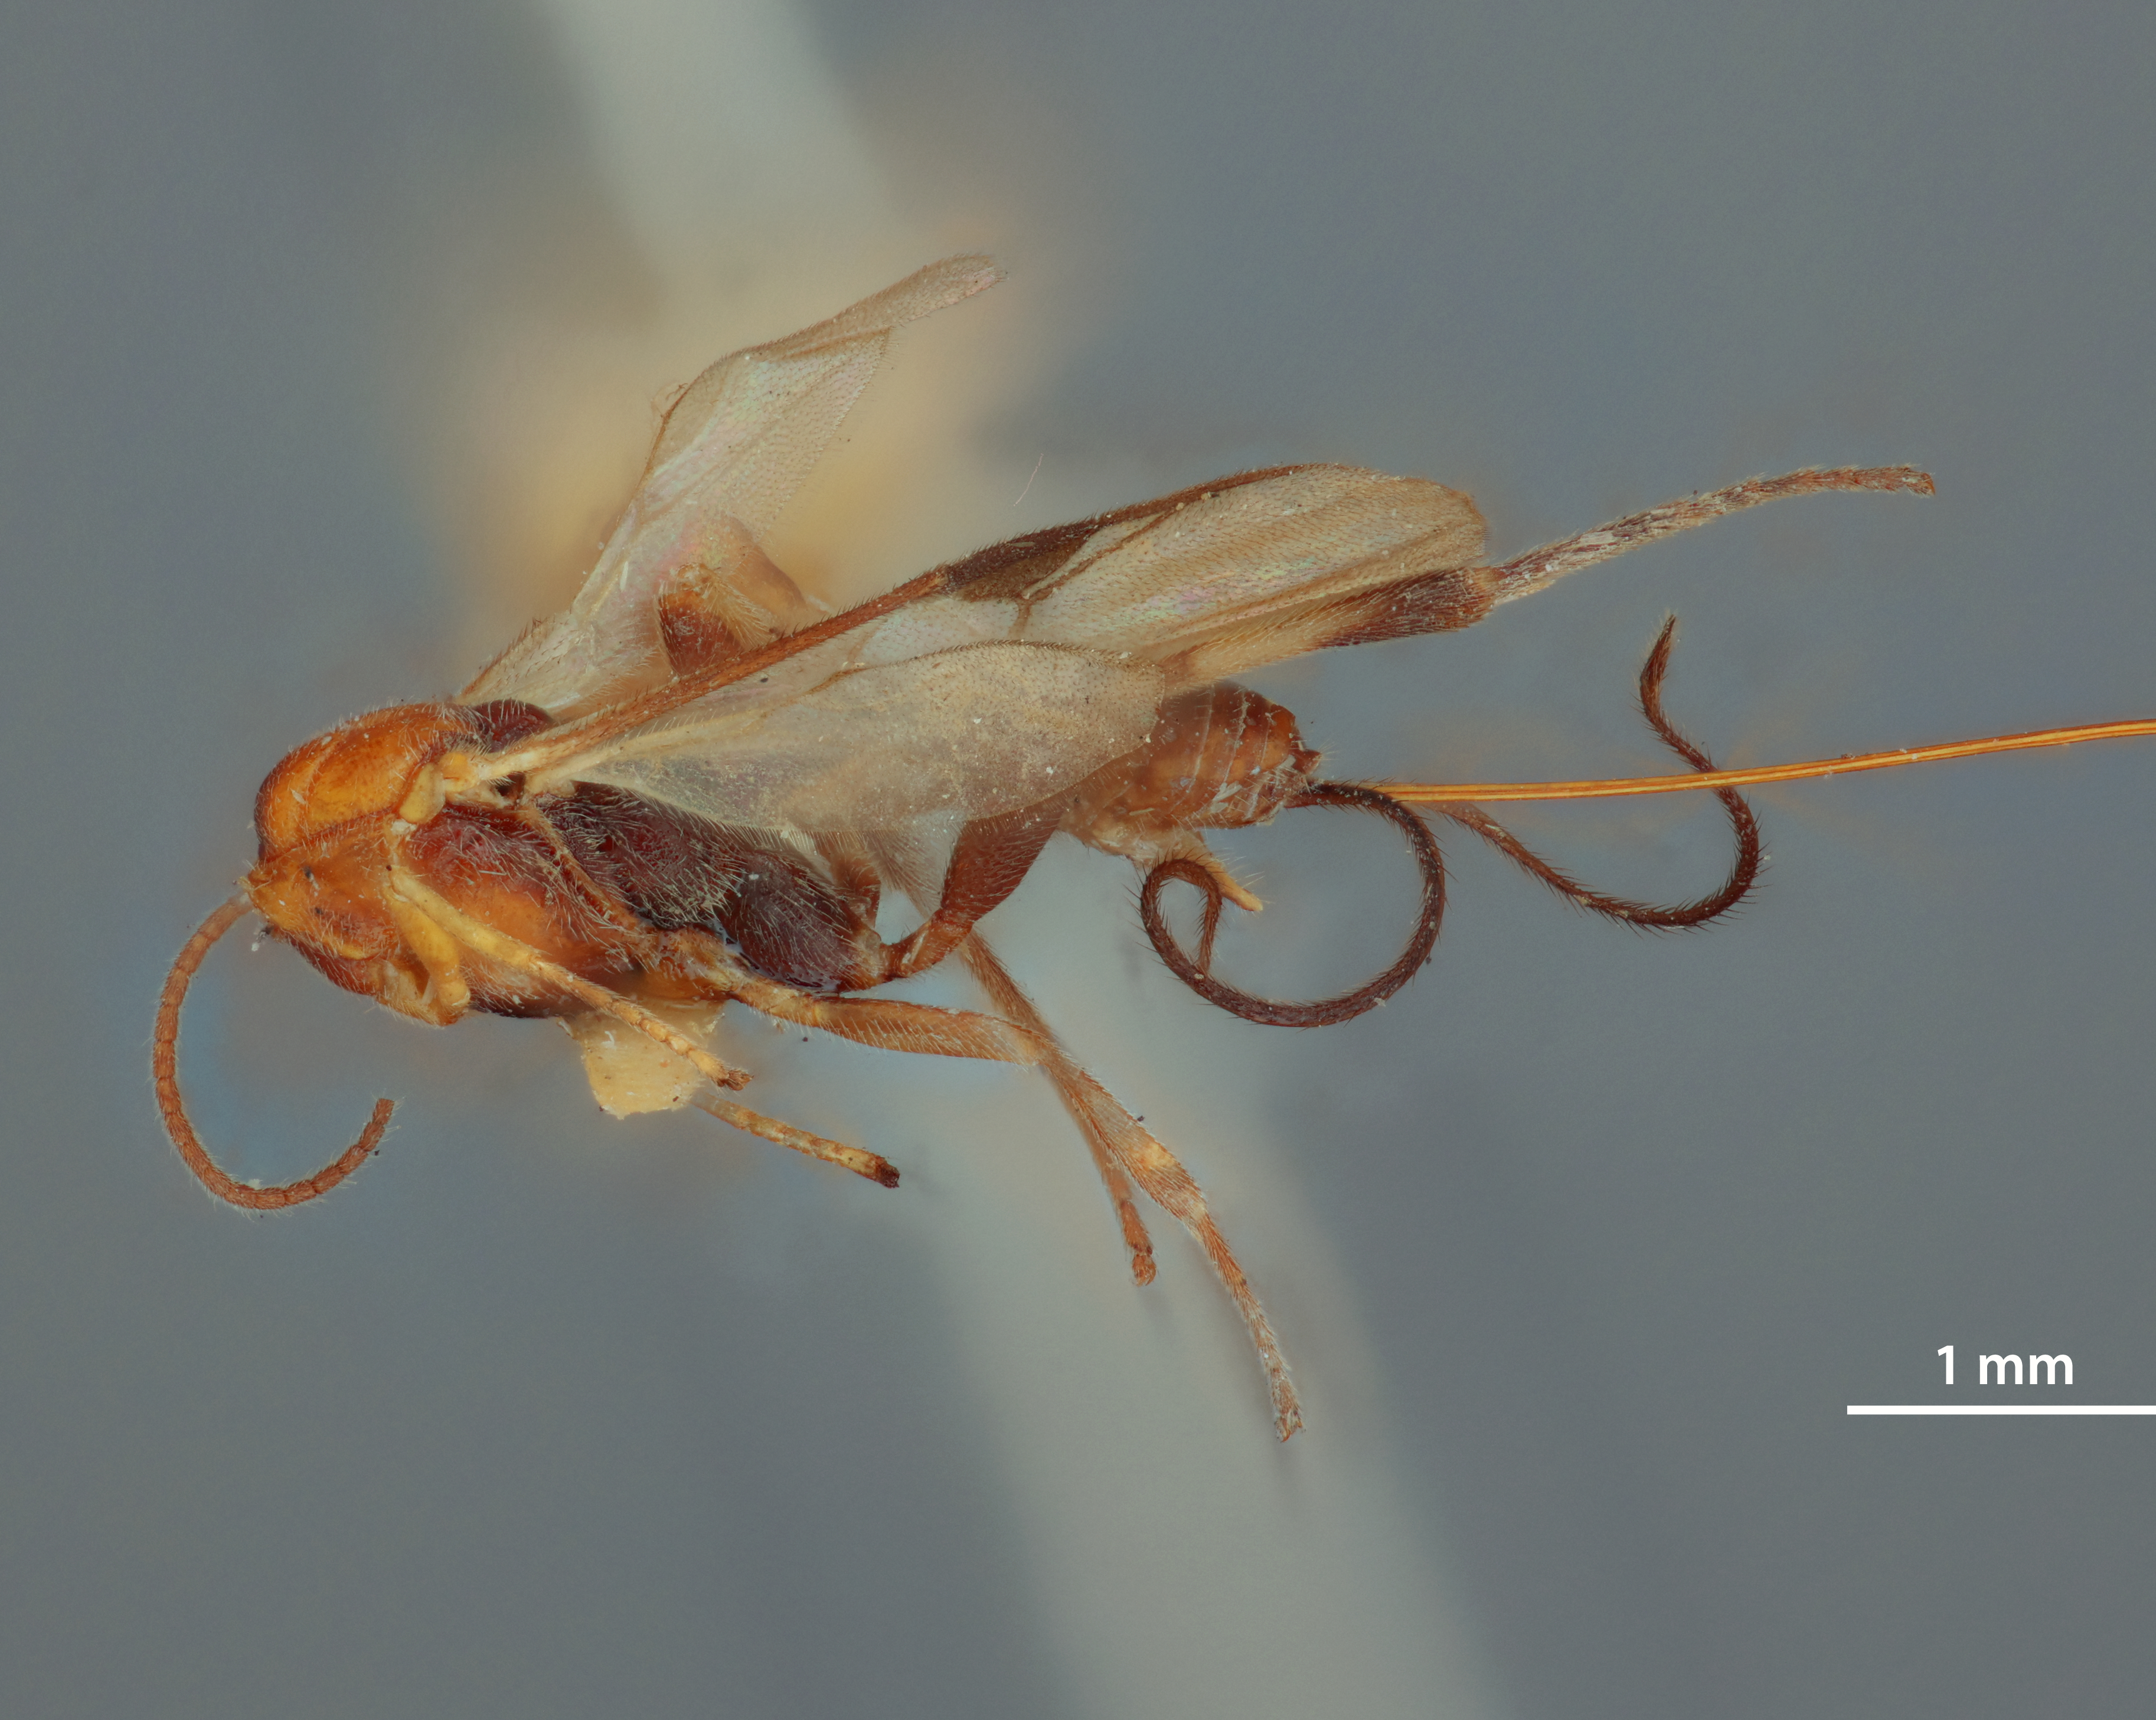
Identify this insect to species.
Camptothlipsis philippinensis
